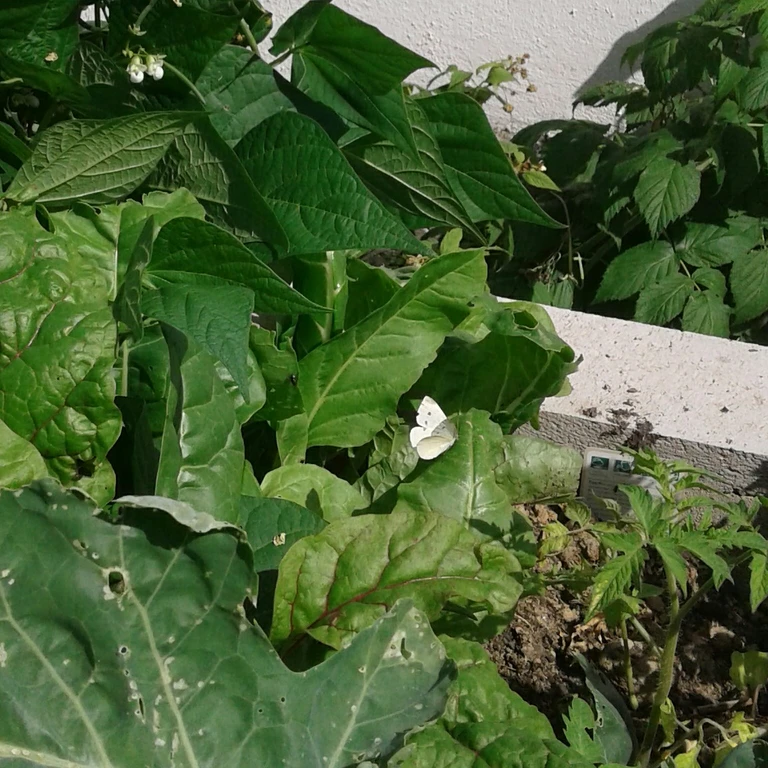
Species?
Pieris rapae
